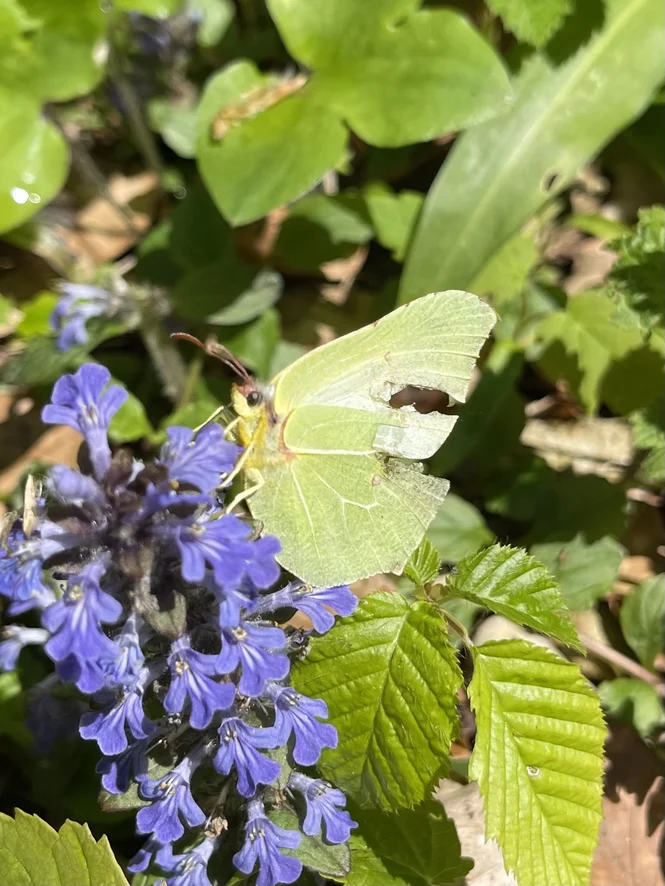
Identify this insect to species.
Gonepteryx rhamni
